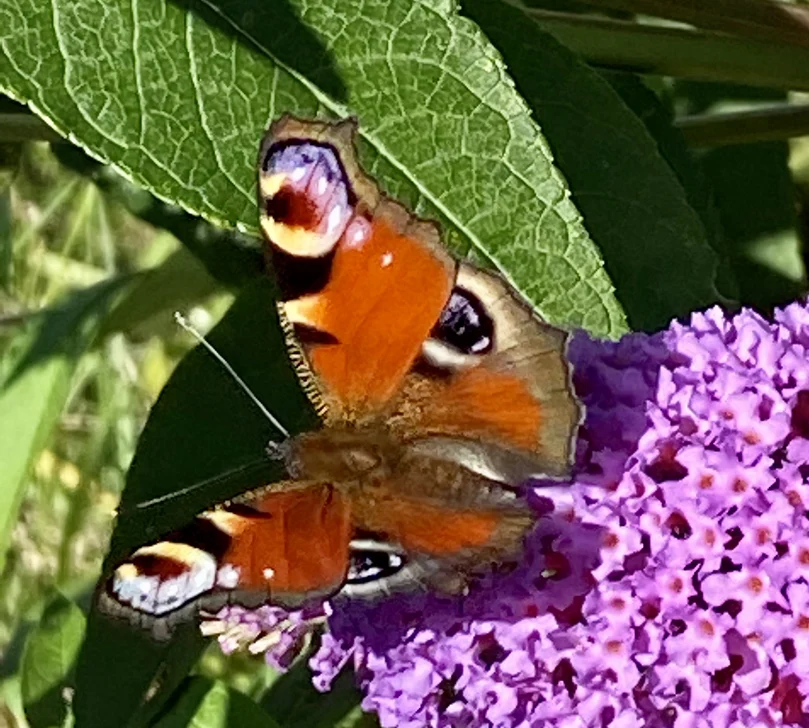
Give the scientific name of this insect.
Aglais io
